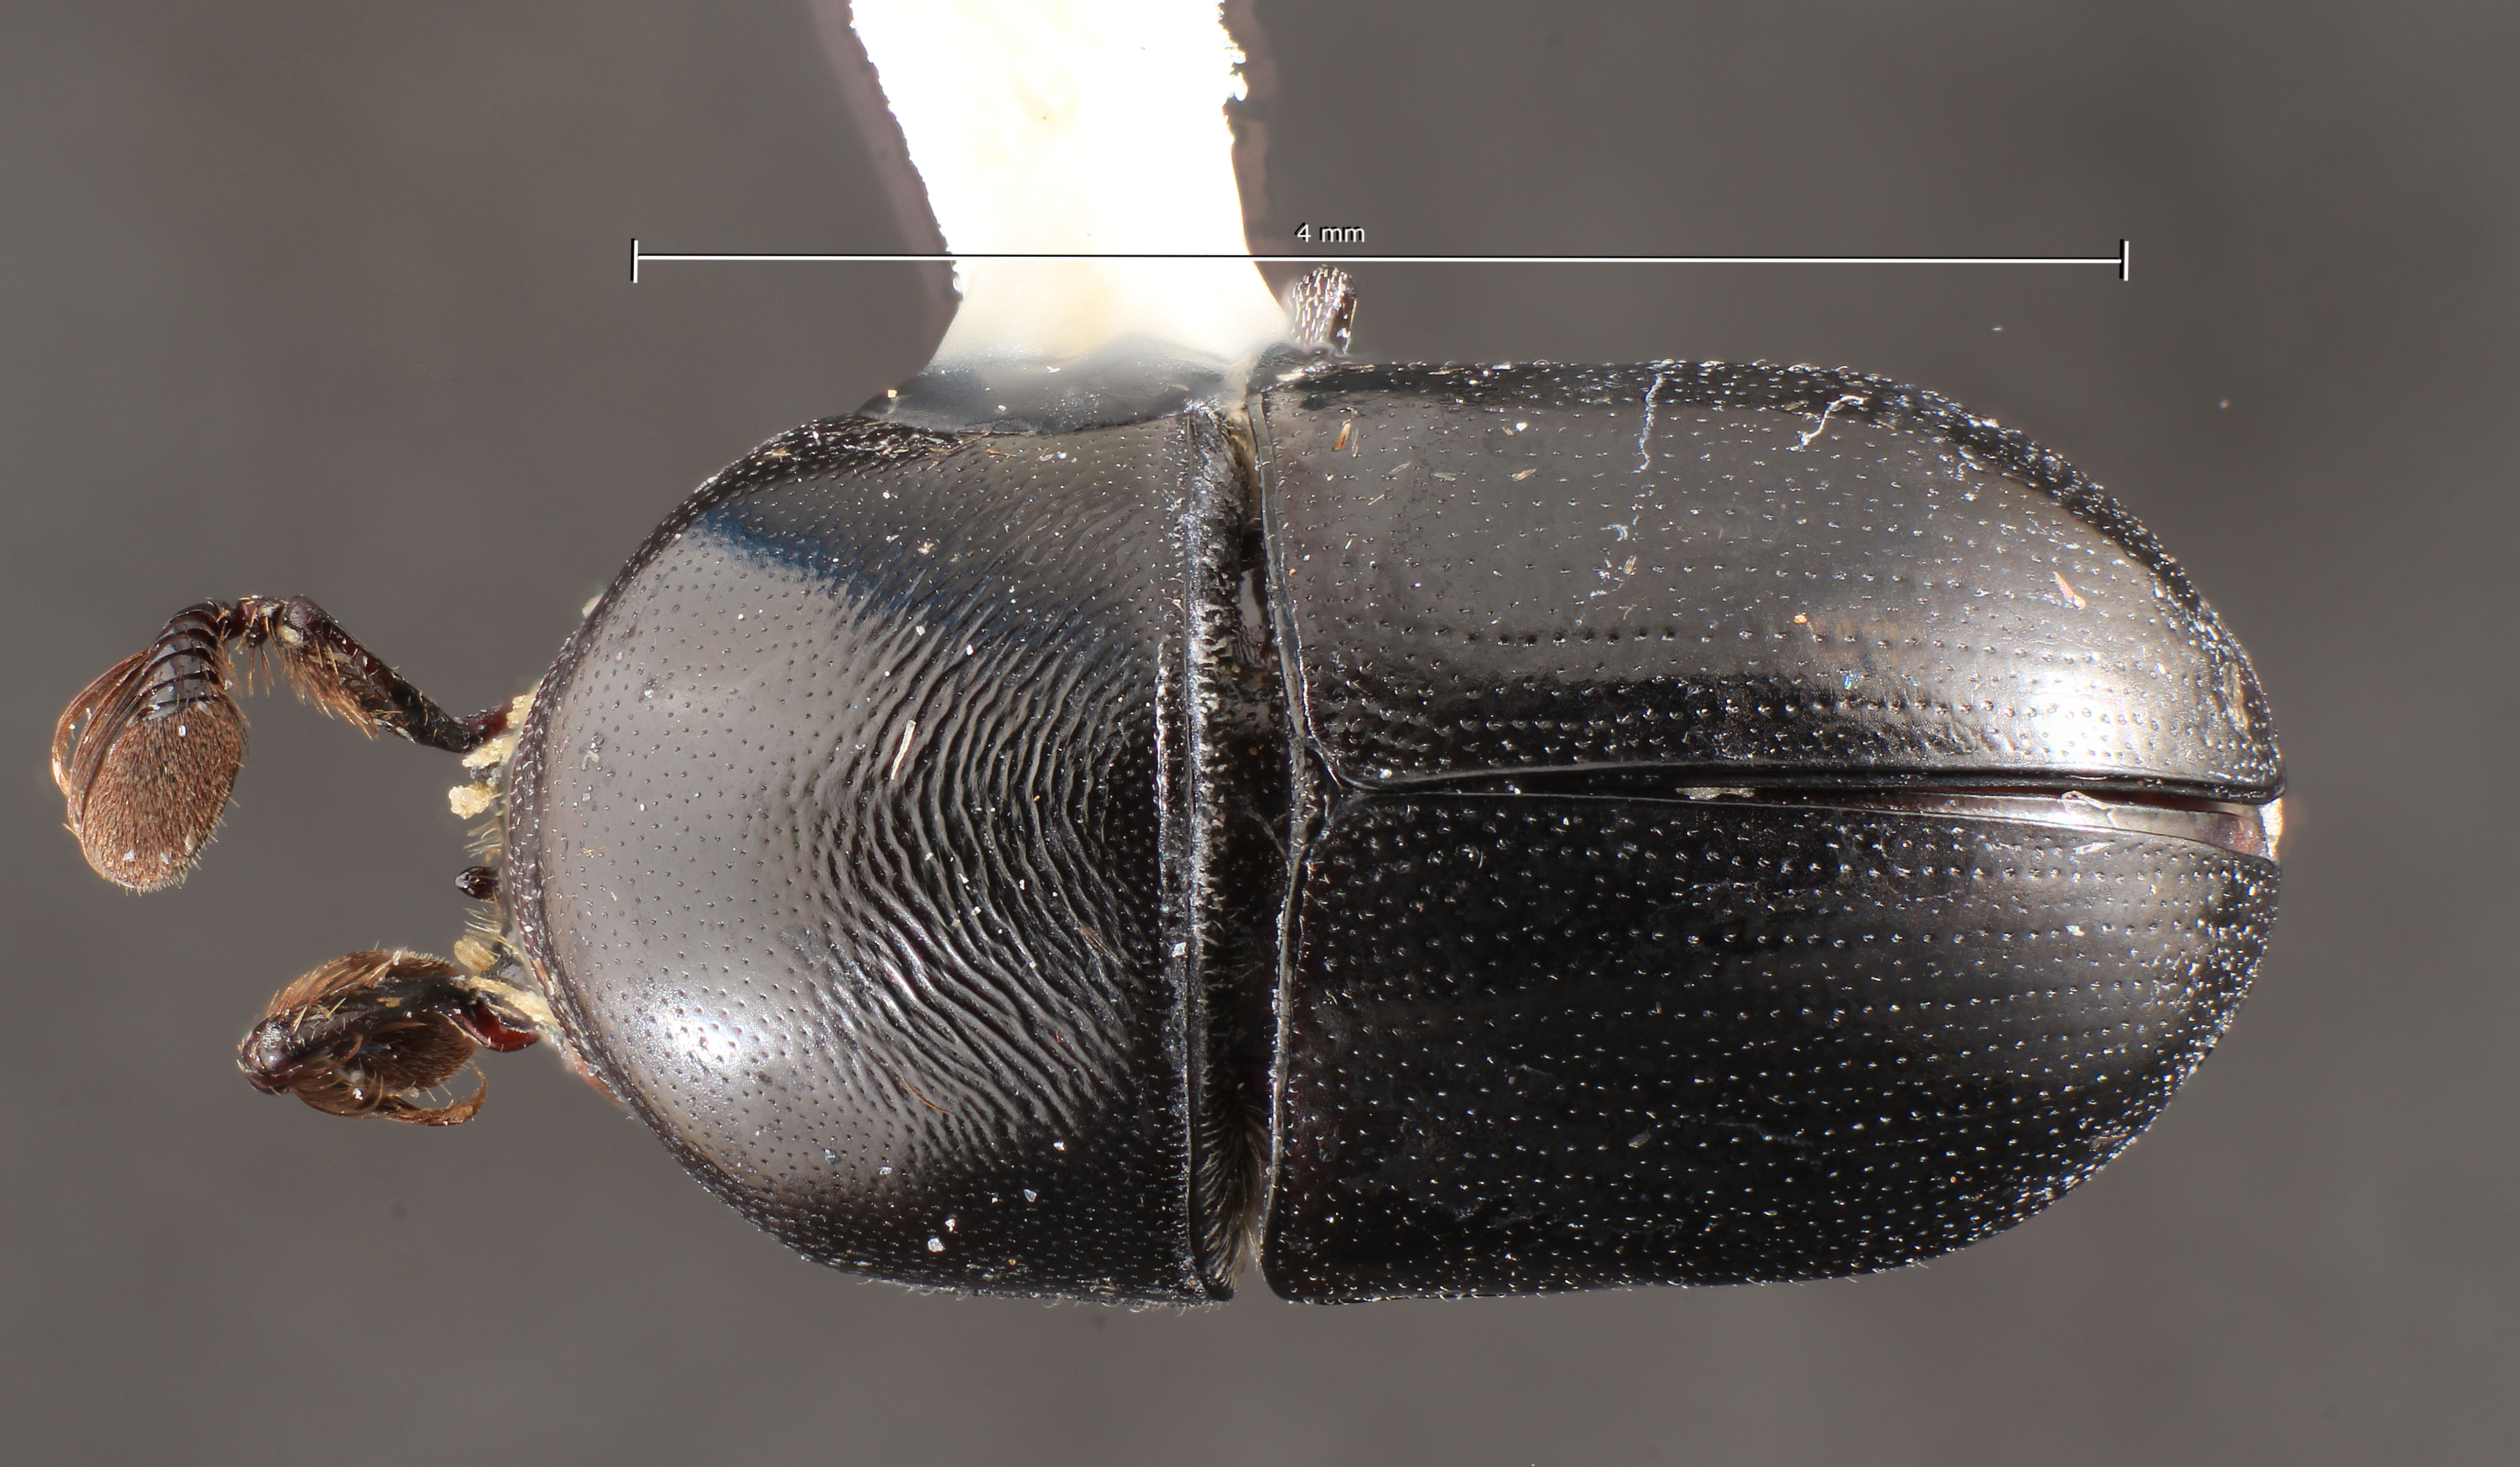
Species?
Camptocerus pseudoangustior
